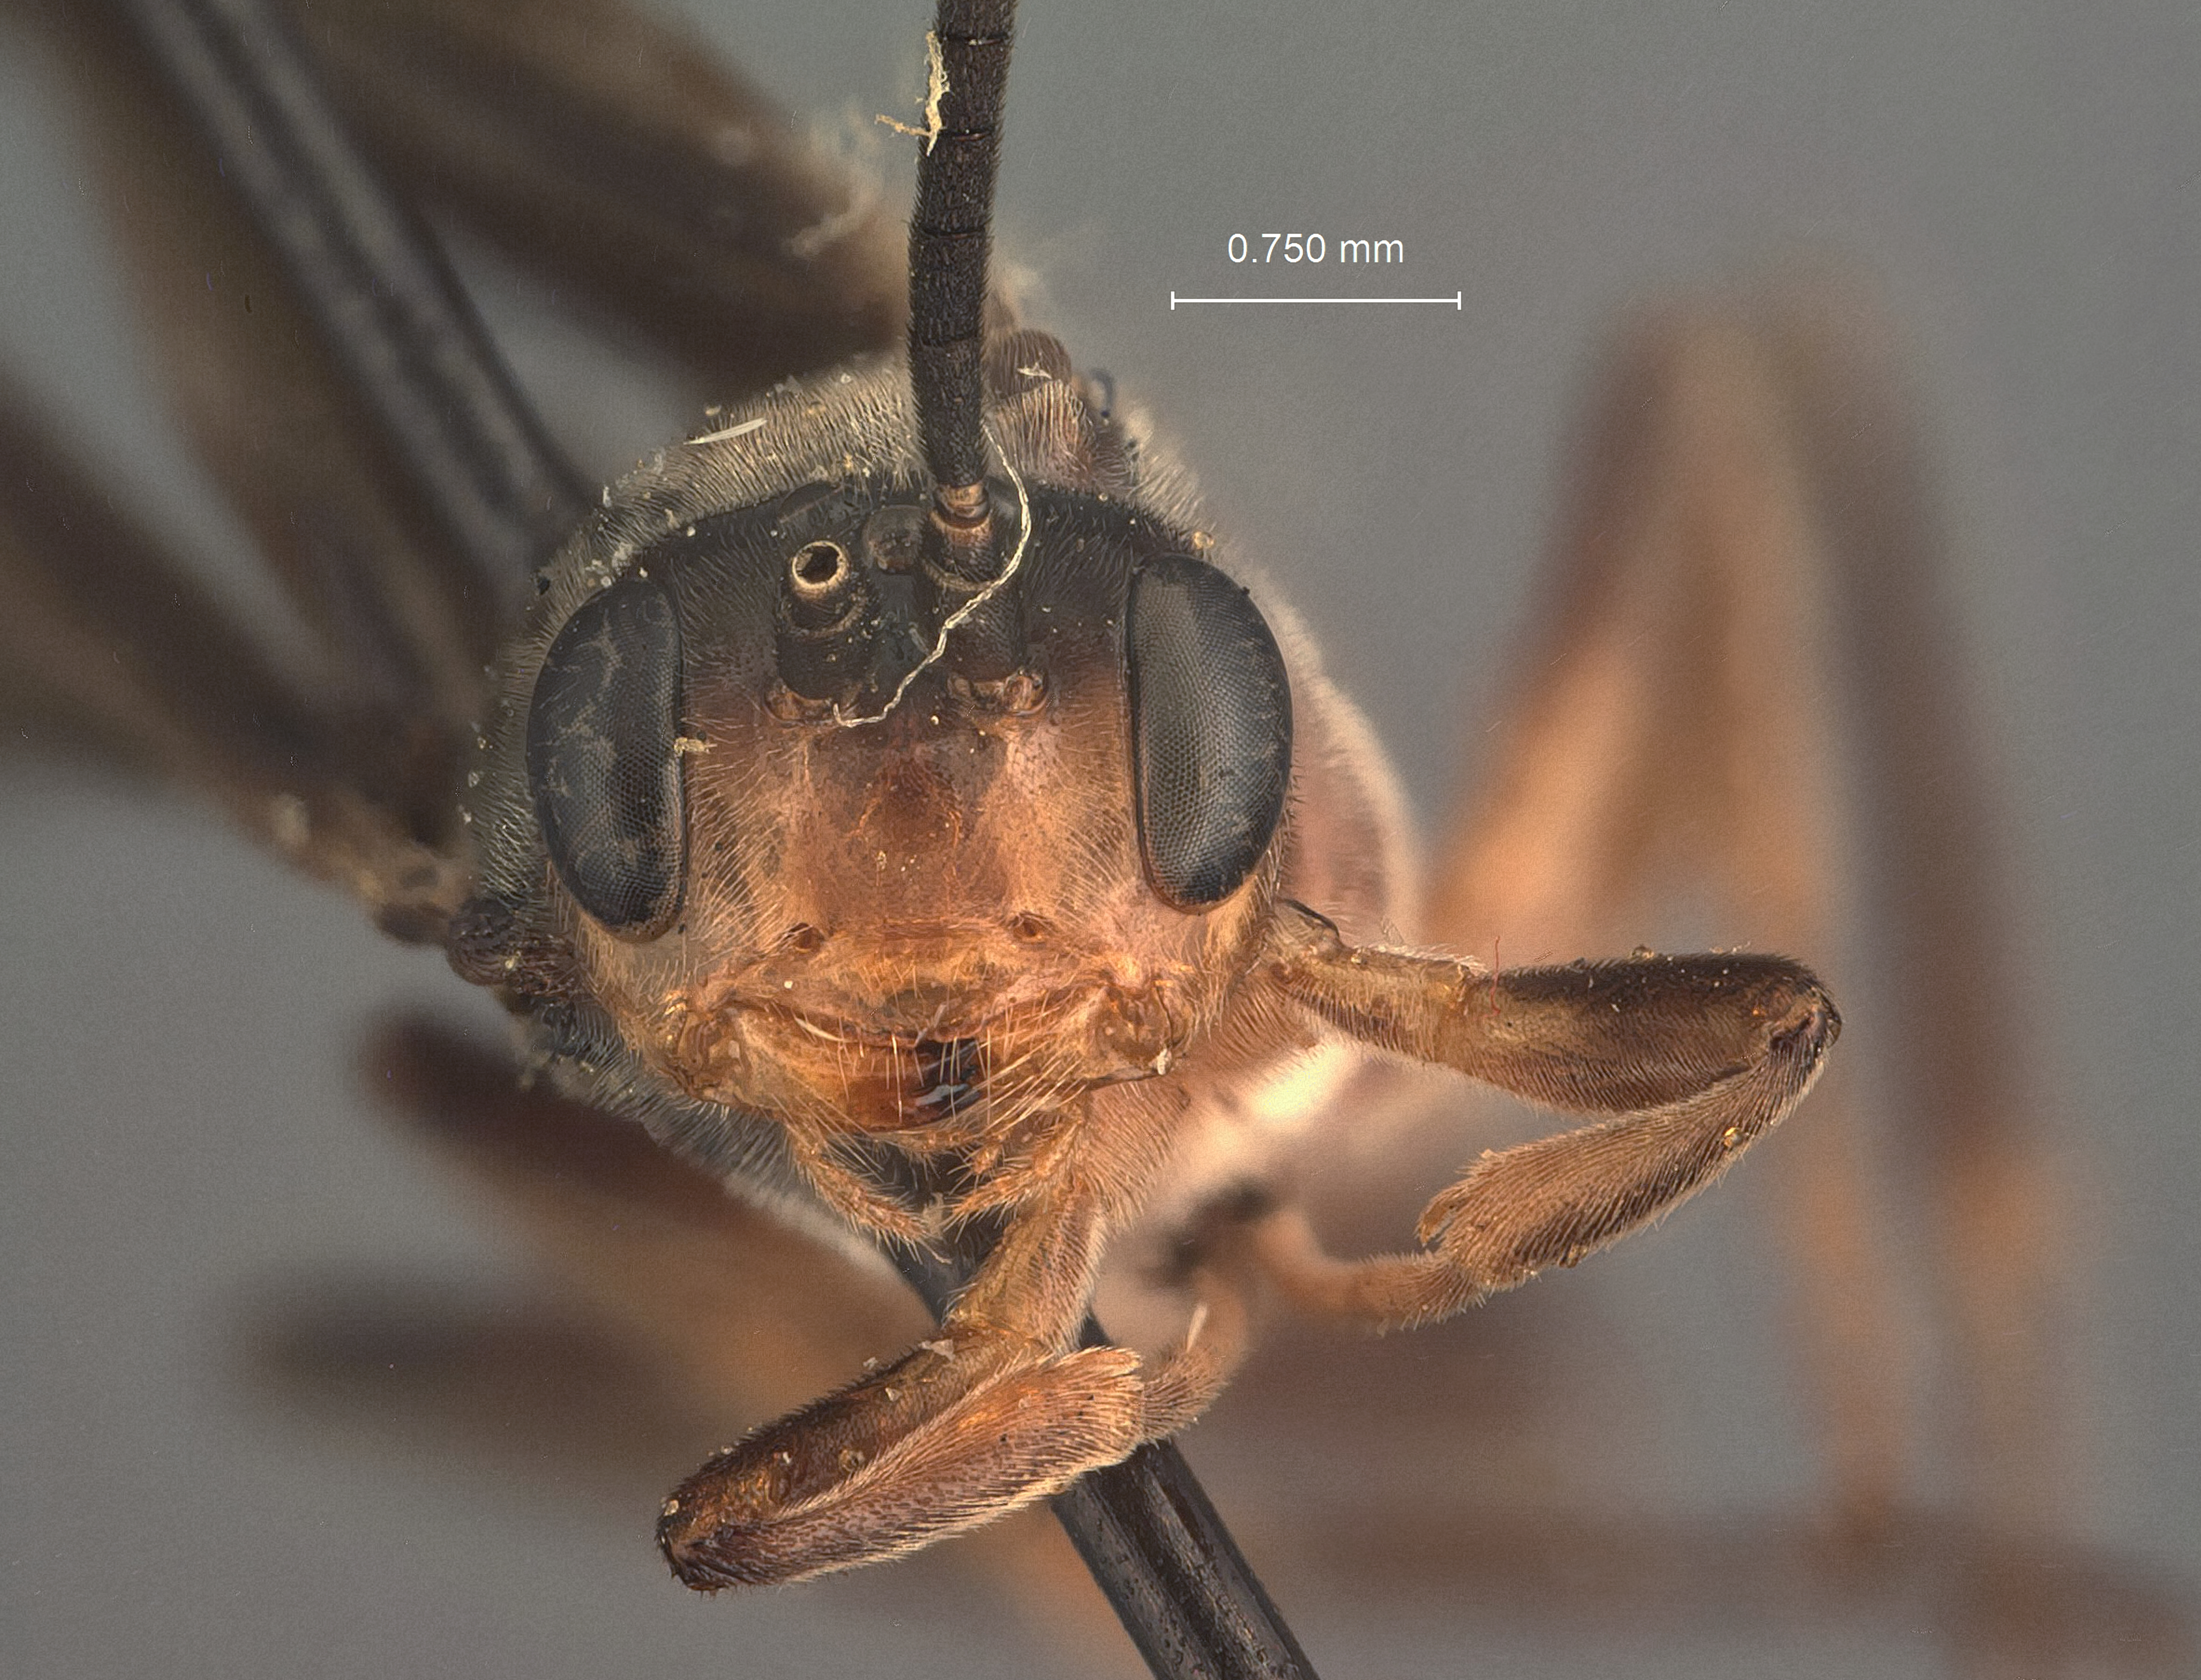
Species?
Boethus nigripennis
